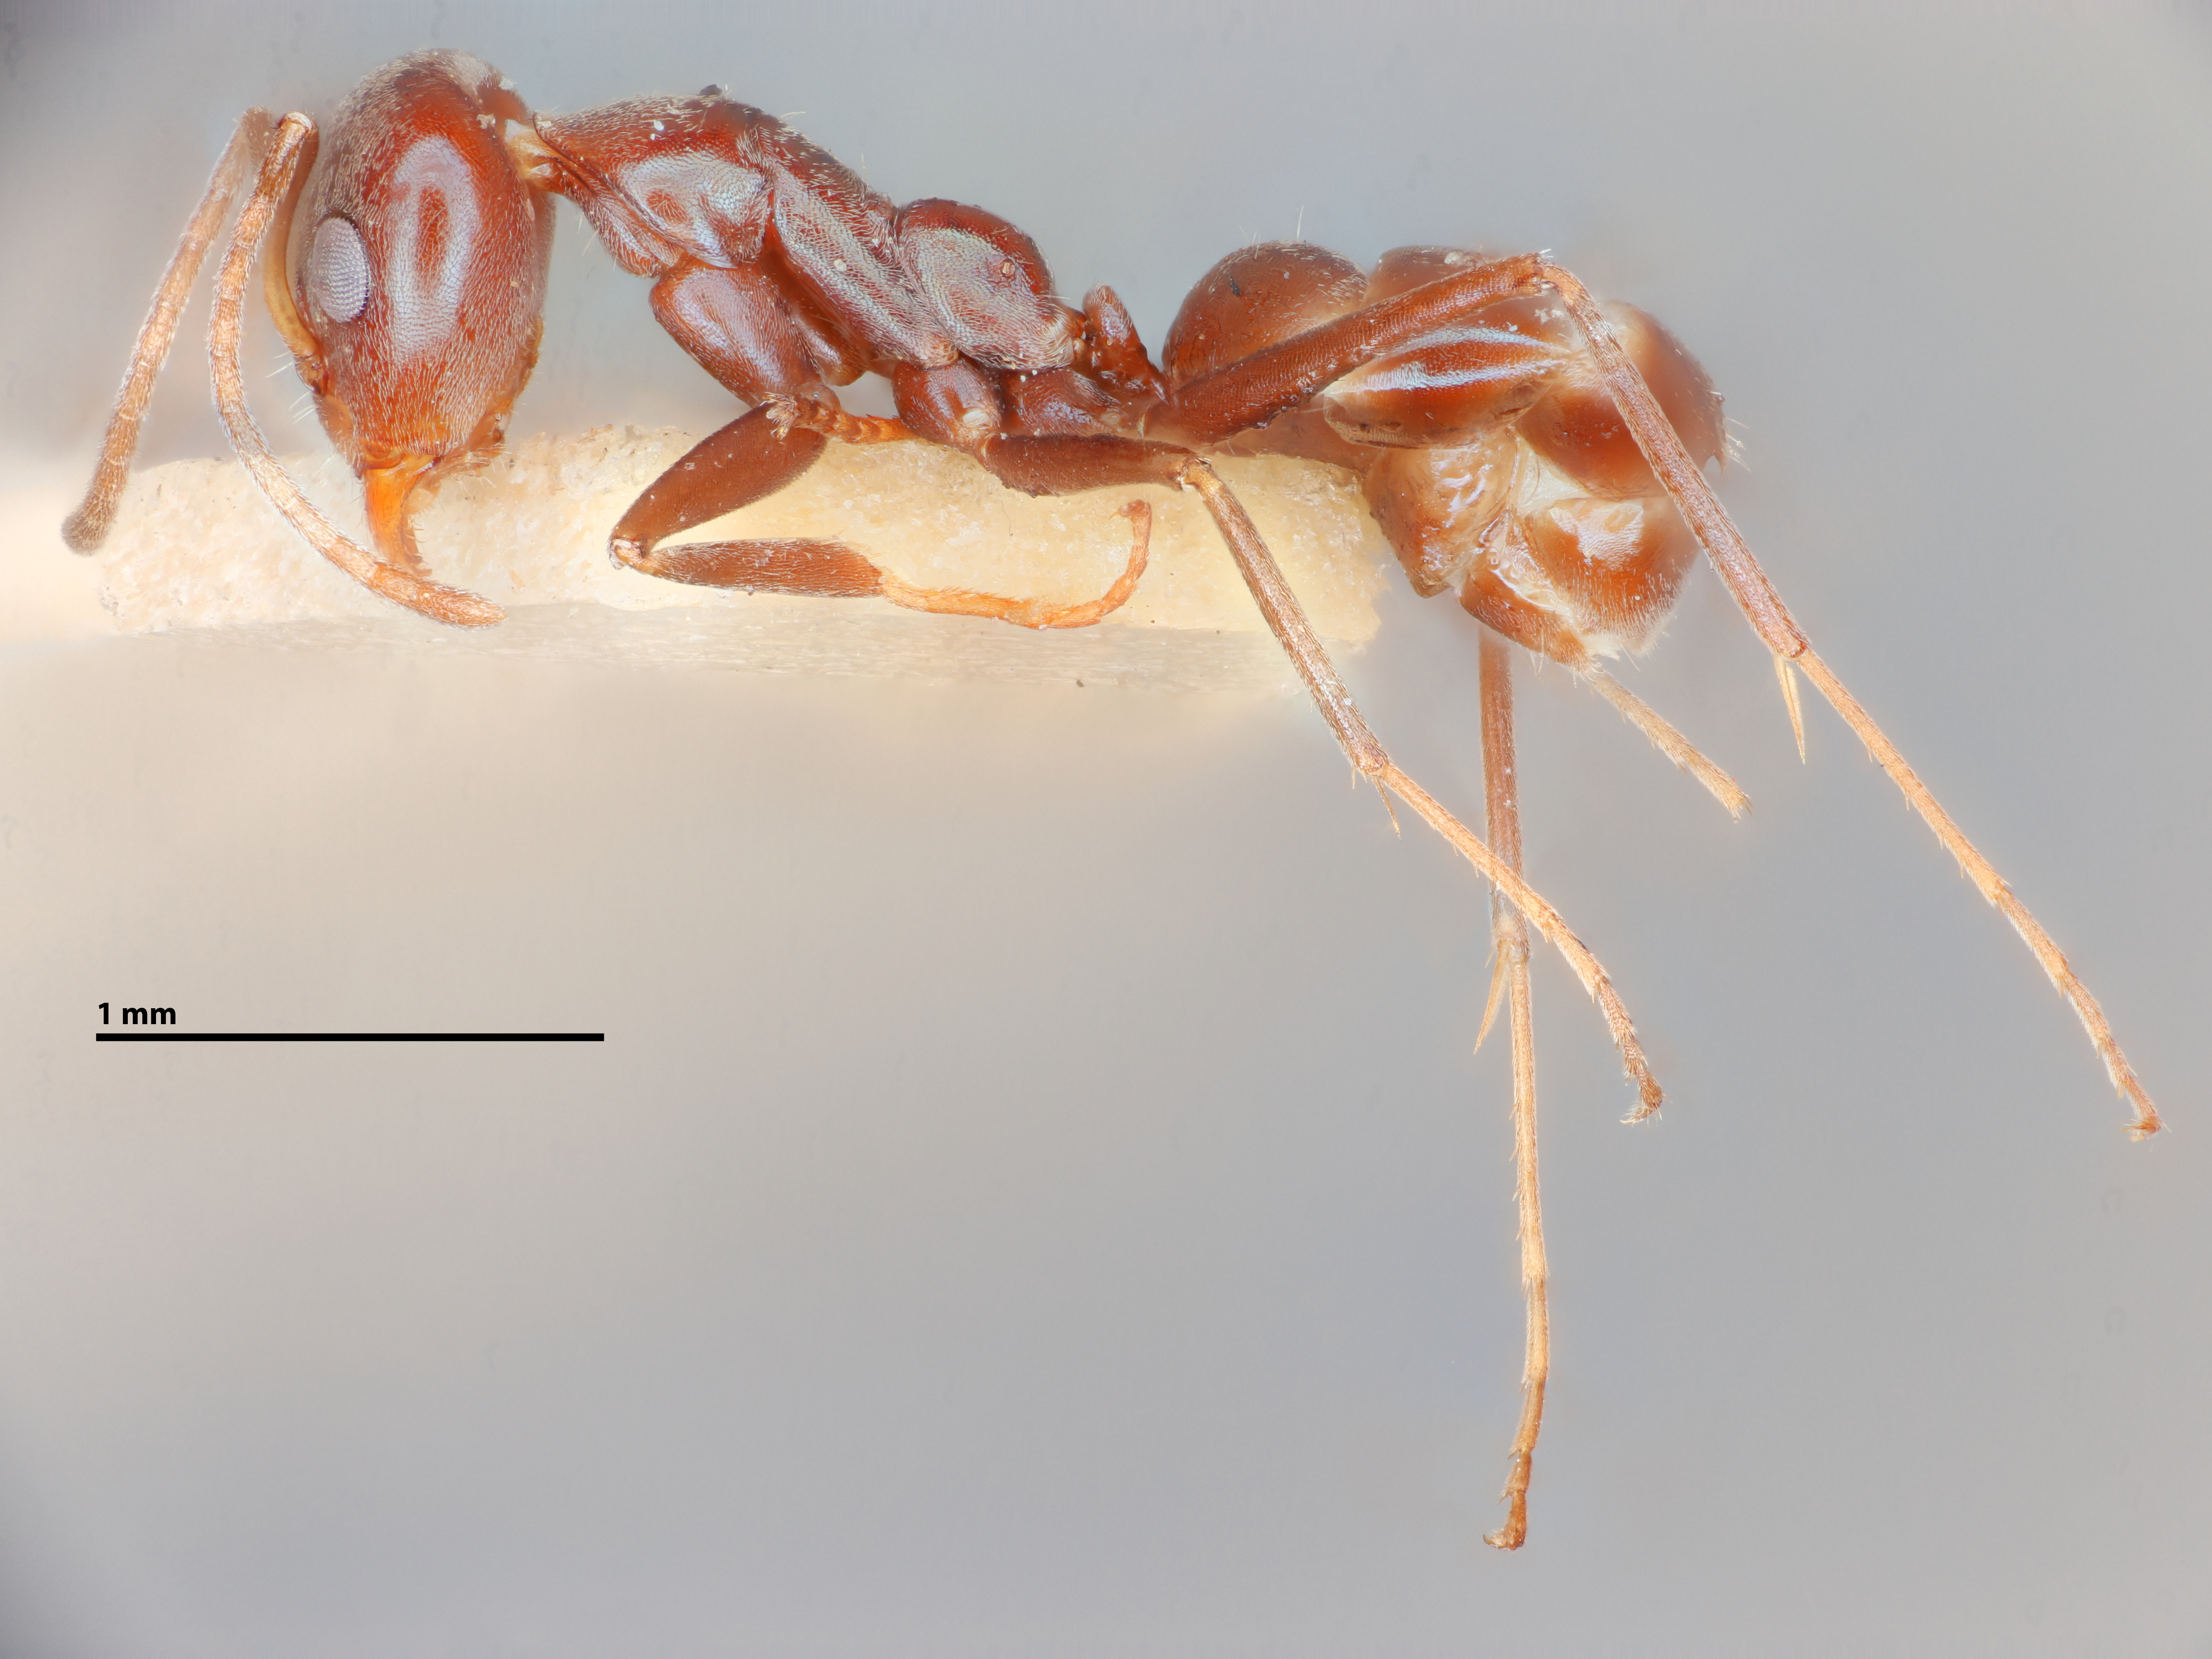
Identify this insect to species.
Iridomyrmex anceps
